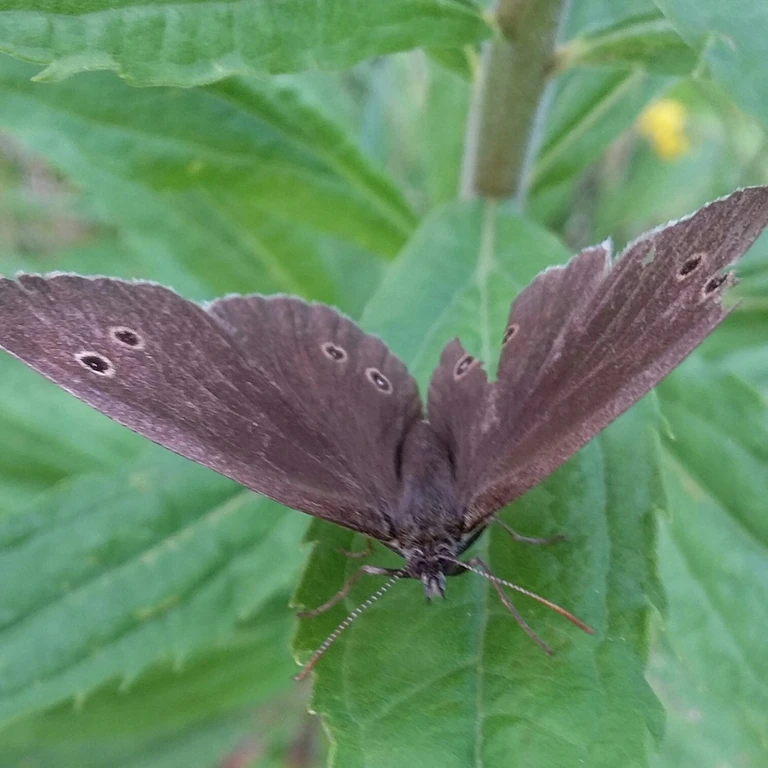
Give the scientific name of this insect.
Aphantopus hyperantus
